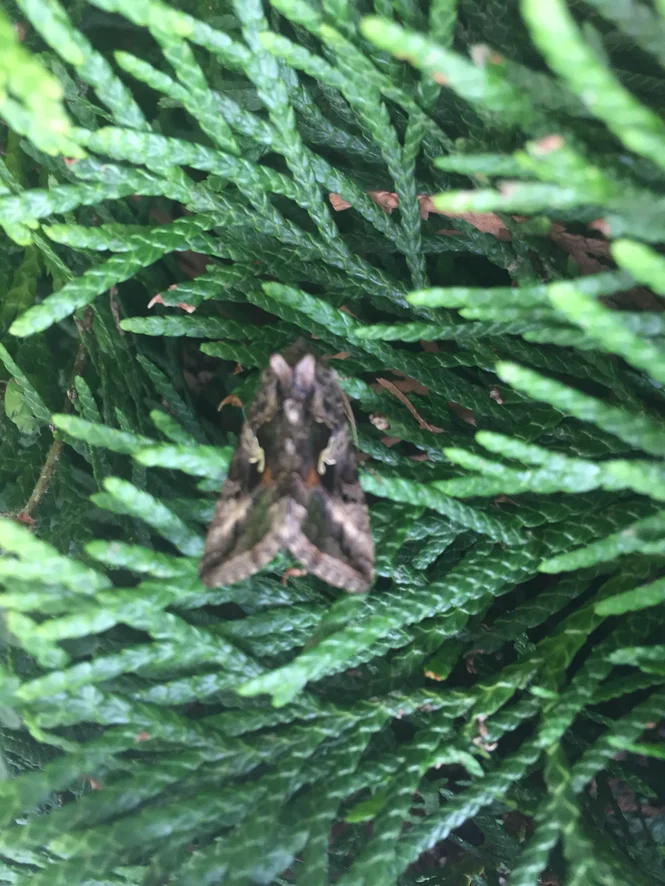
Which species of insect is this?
Autographa gamma
